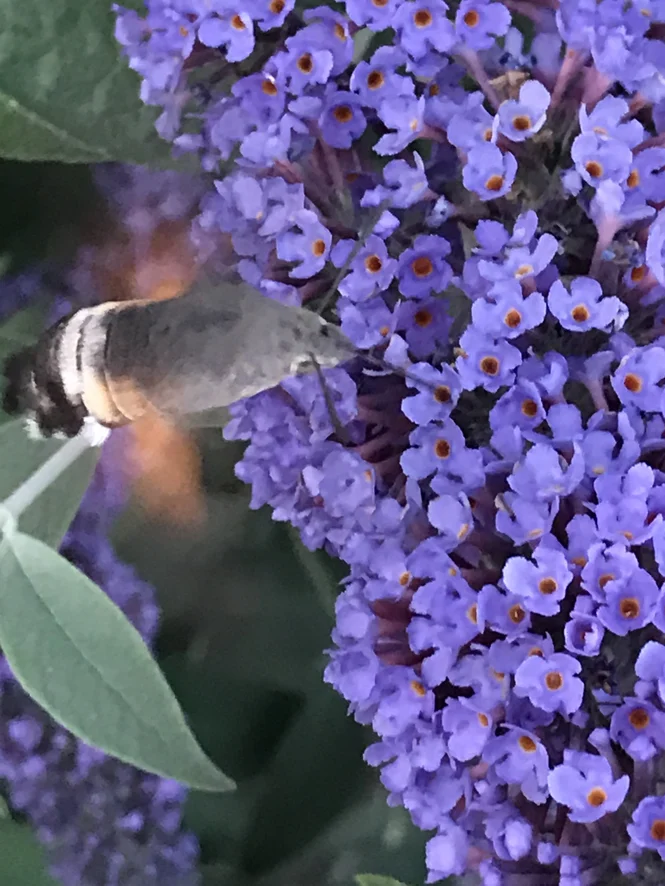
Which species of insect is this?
Macroglossum stellatarum
